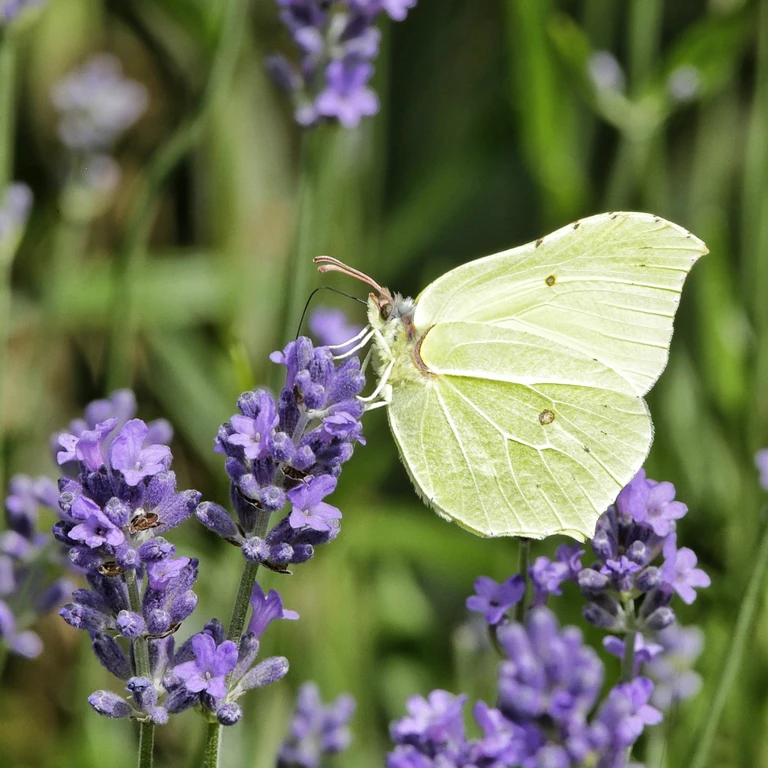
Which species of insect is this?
Gonepteryx rhamni
